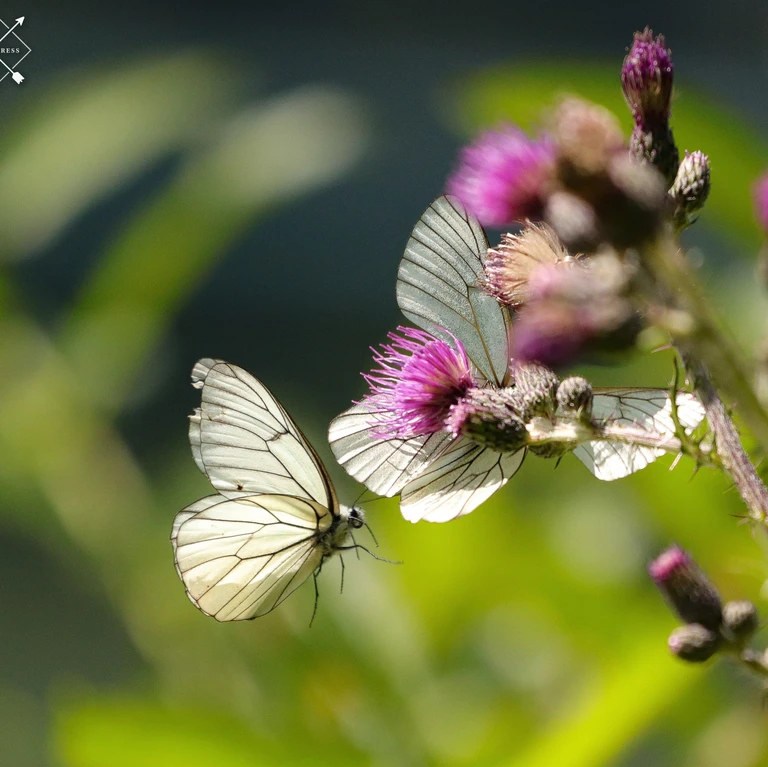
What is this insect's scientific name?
Aporia crataegi
